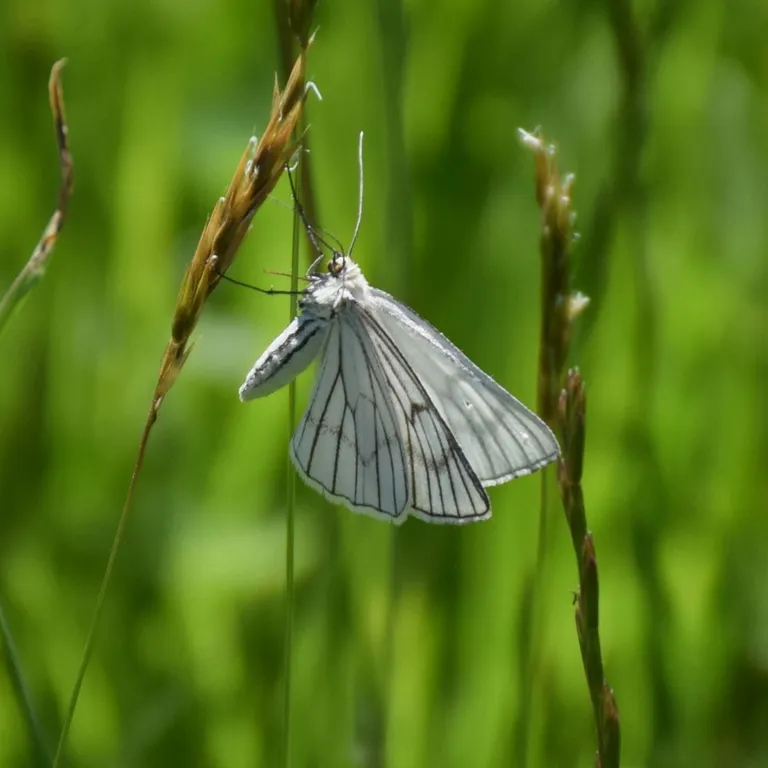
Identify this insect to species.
Siona lineata
